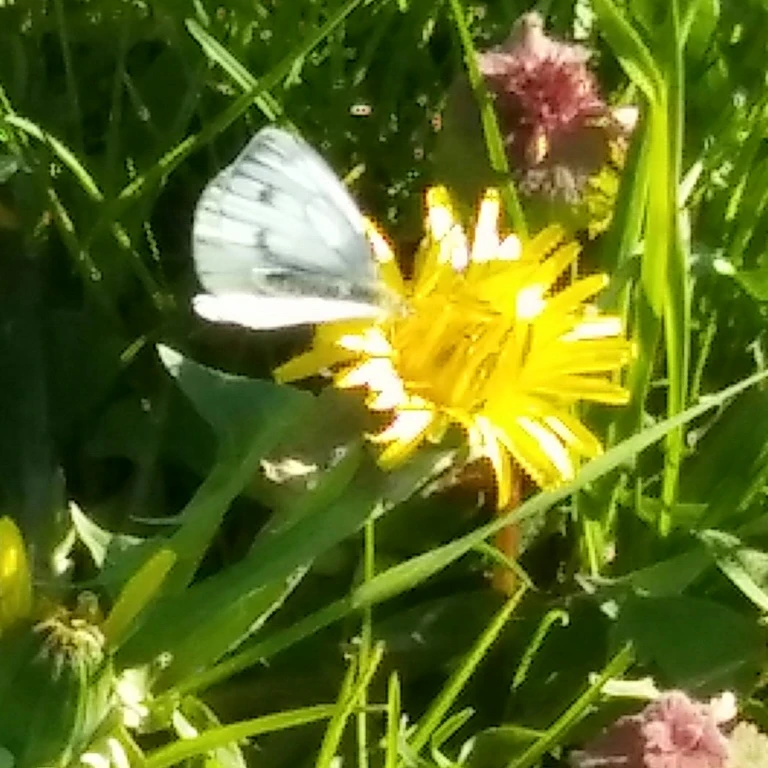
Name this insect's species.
Pieris napi
